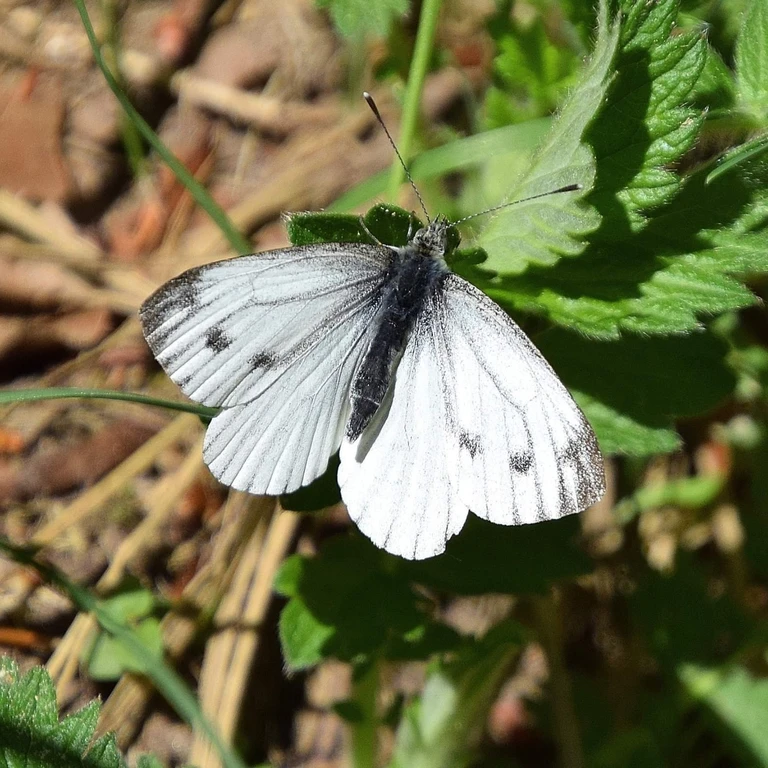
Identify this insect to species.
Pieris napi
